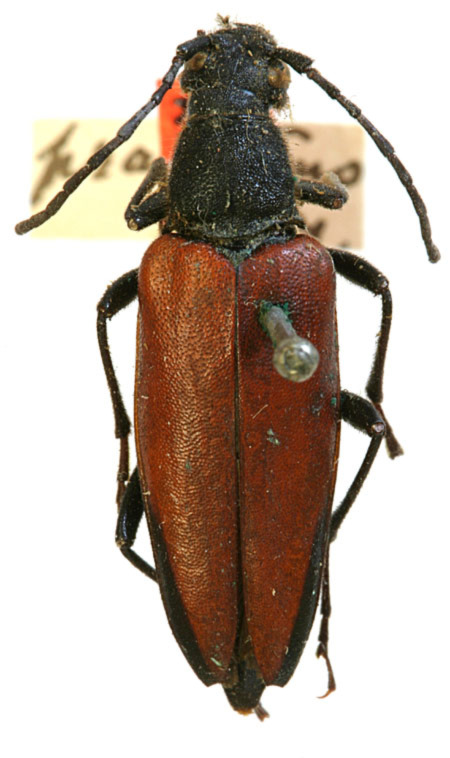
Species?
Leptura praestans (also Pygoleptura praestans)
